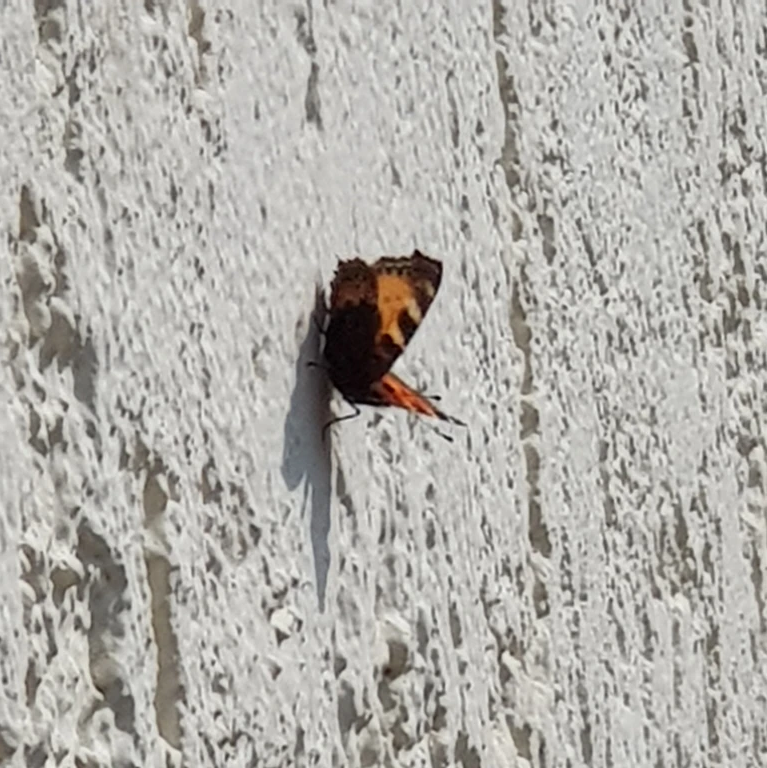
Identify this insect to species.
Aglais urticae
